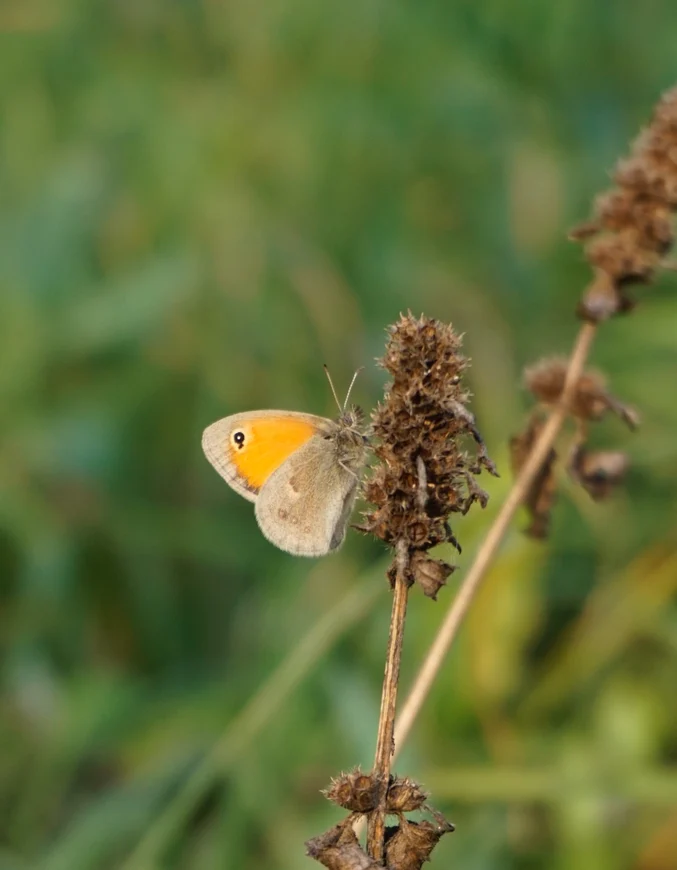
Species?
Coenonympha pamphilus
